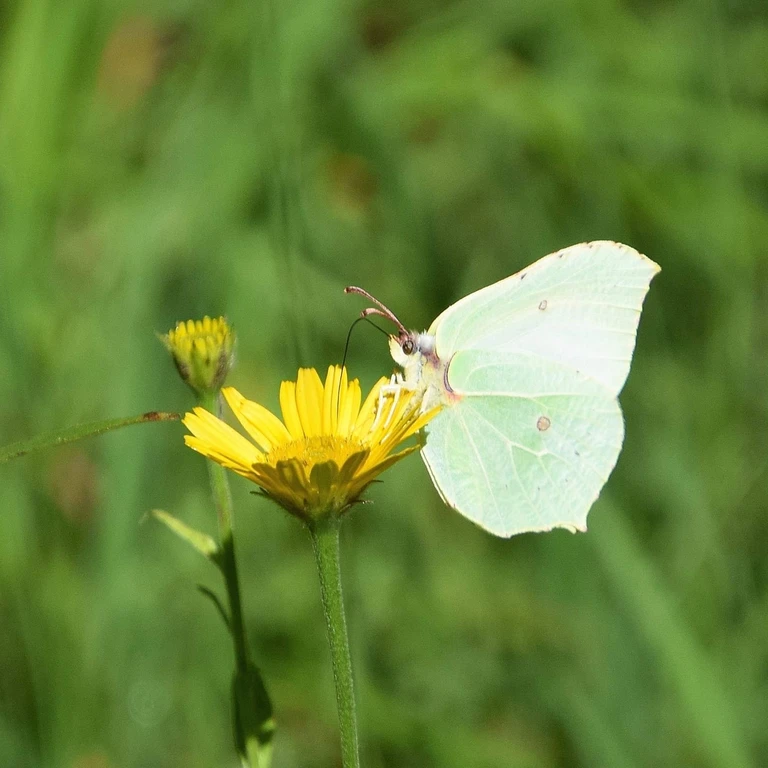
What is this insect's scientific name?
Gonepteryx rhamni
